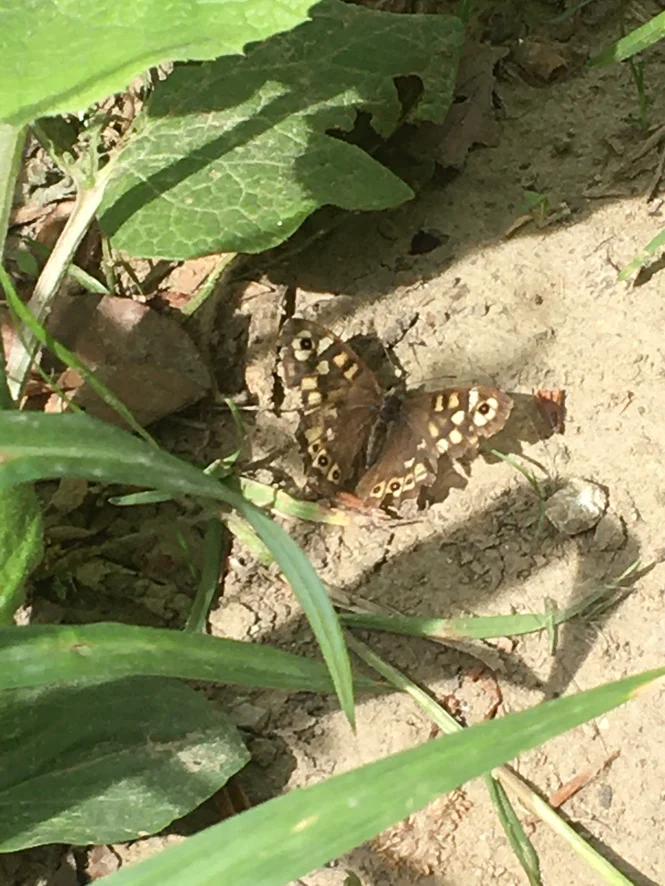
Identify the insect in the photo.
Pararge aegeria
